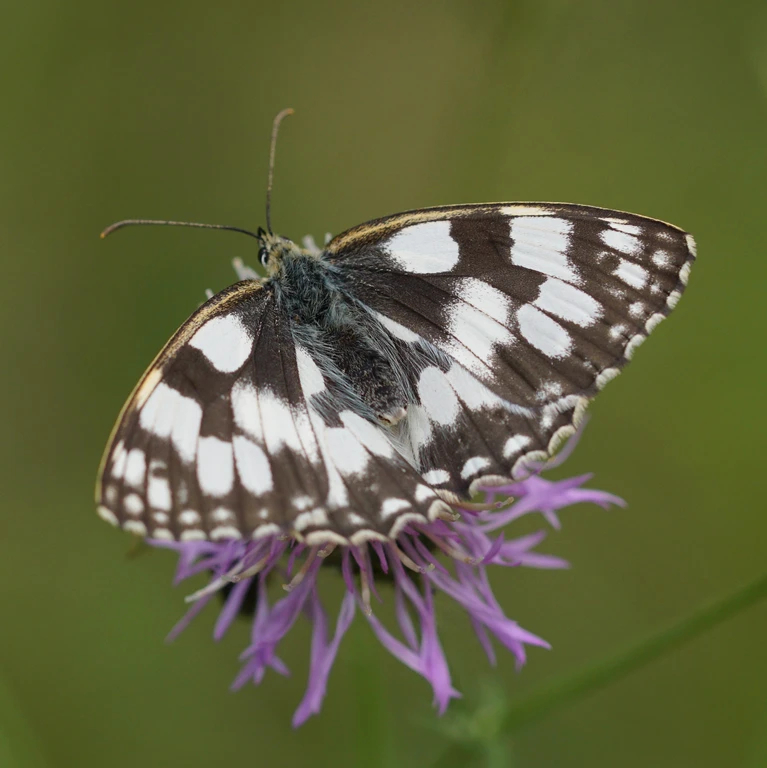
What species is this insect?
Melanargia galathea
